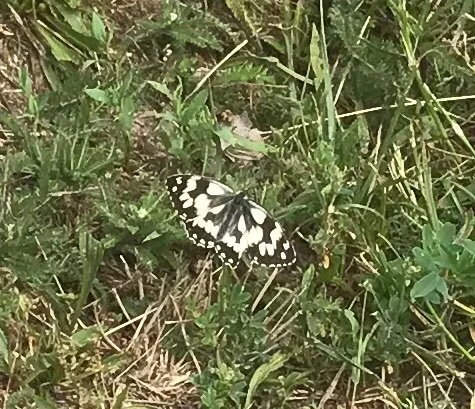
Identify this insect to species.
Melanargia galathea
